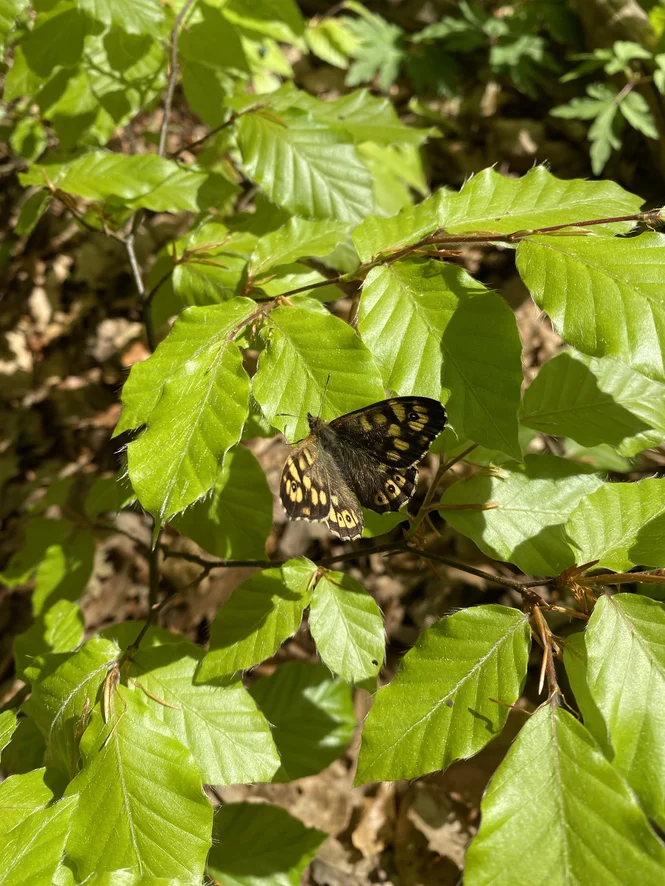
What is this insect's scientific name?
Pararge aegeria
